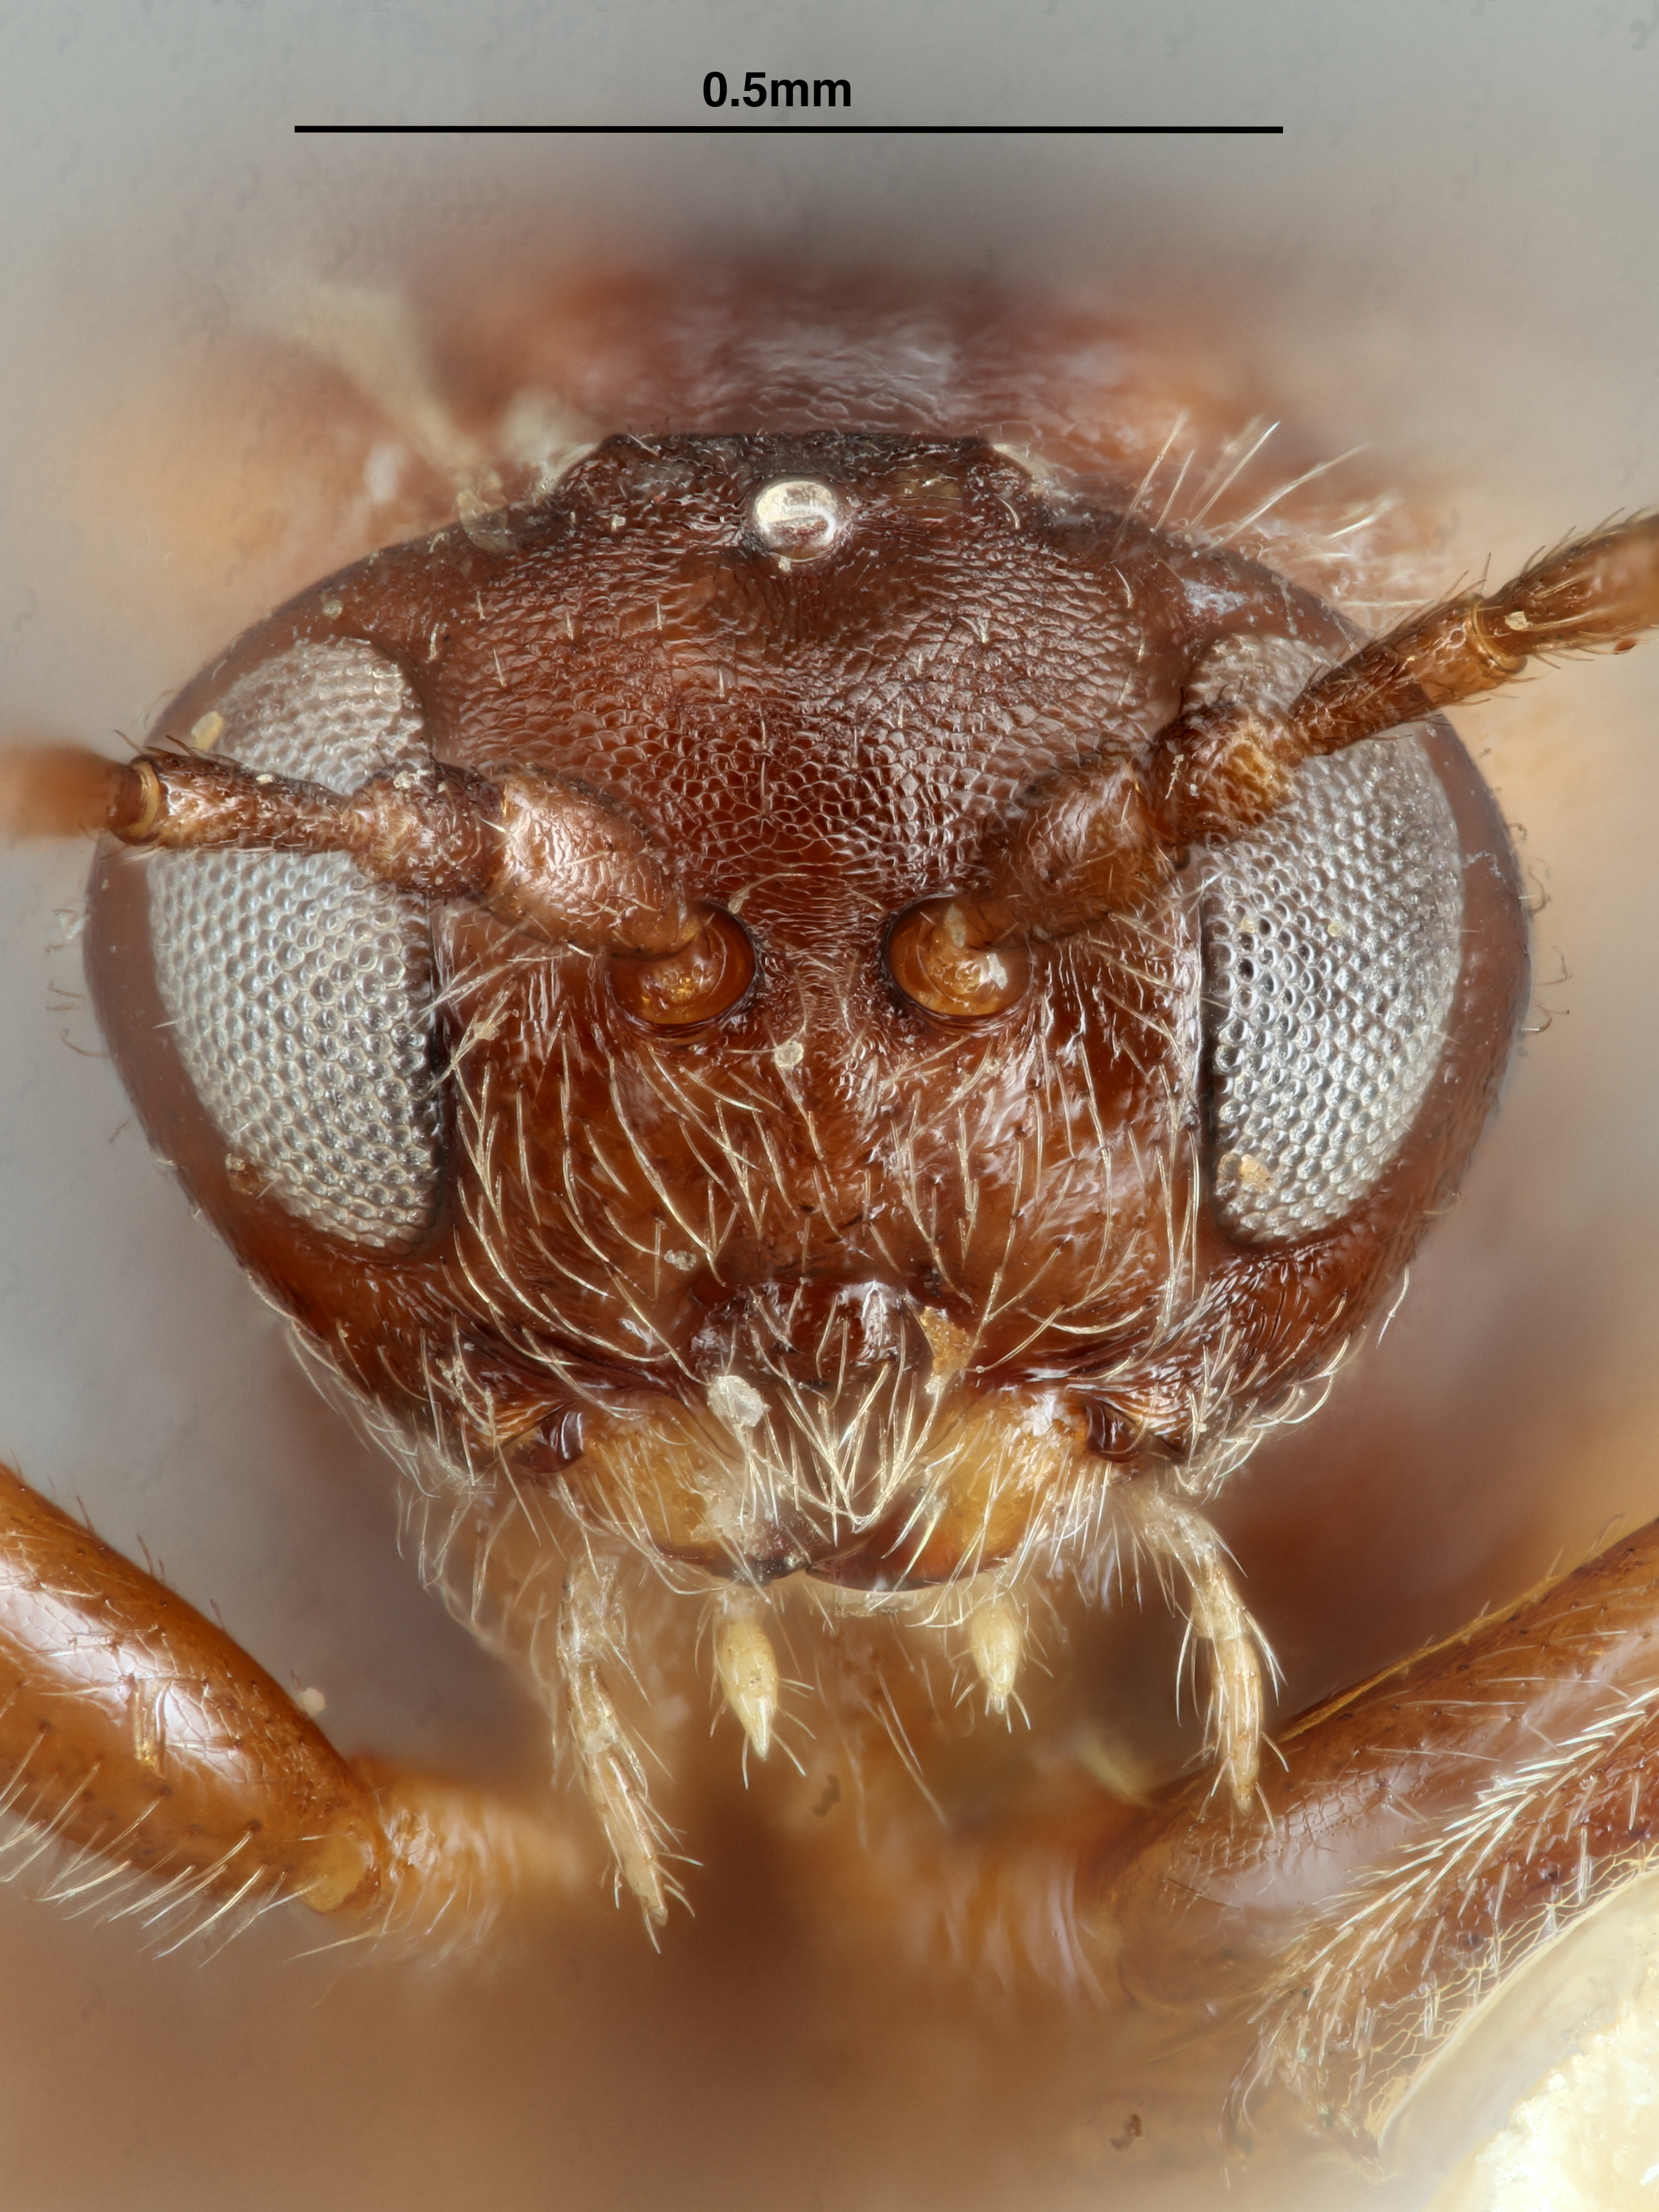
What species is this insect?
Callirhytis subcostata
